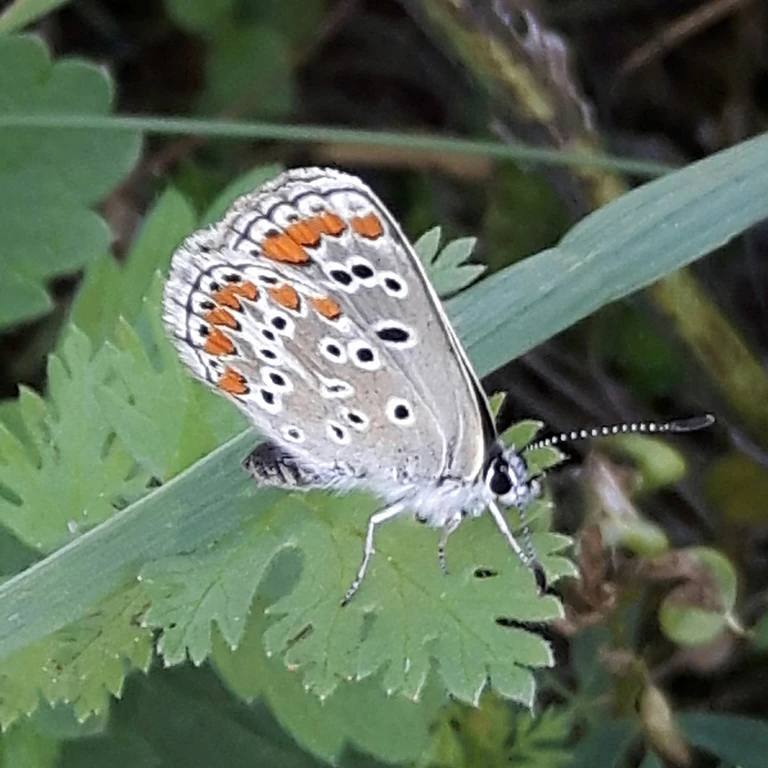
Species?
Aricia agestis/artaxerxes
